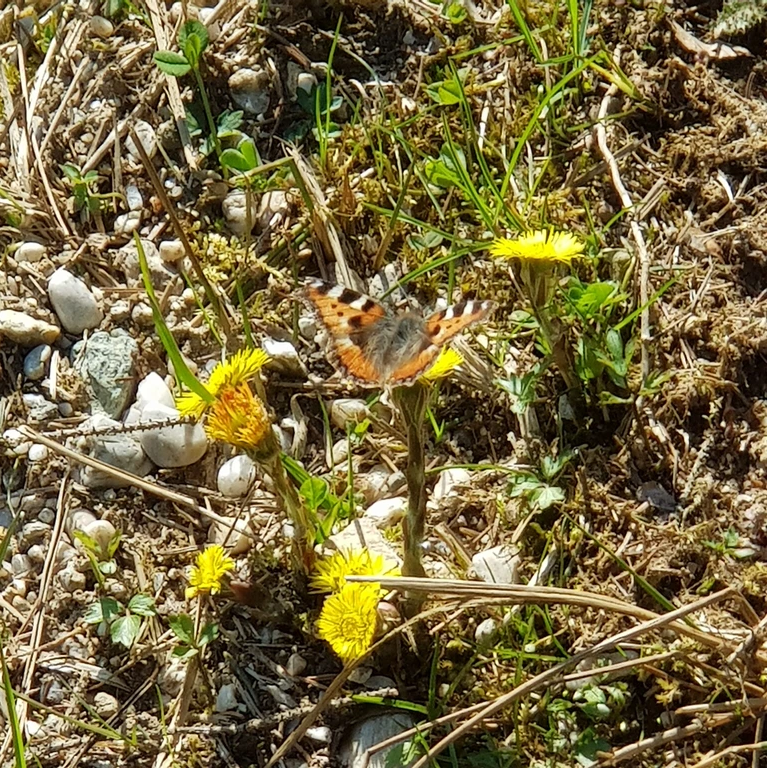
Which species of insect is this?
Aglais urticae
